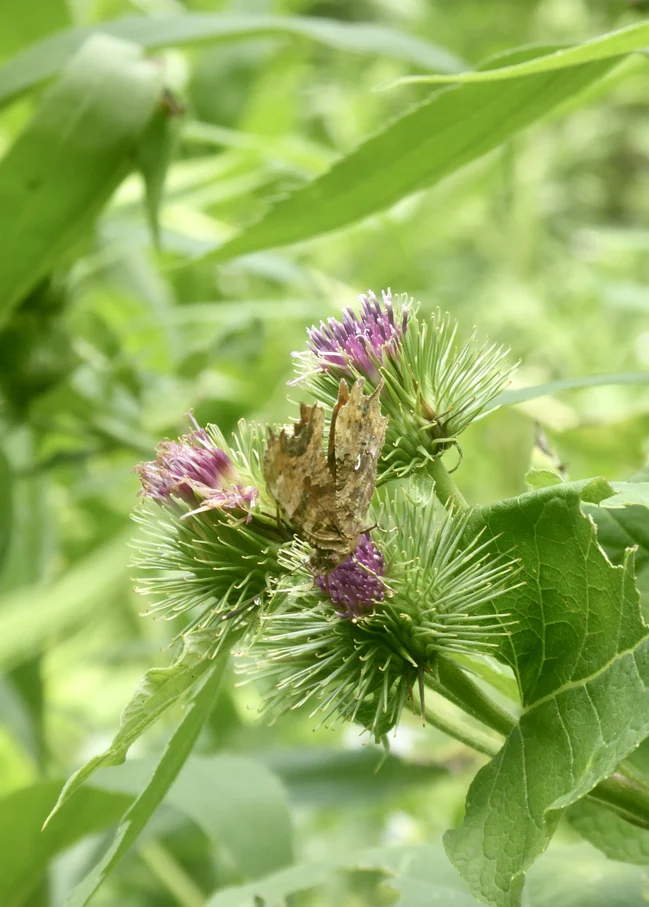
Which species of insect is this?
Polygonia c-album
